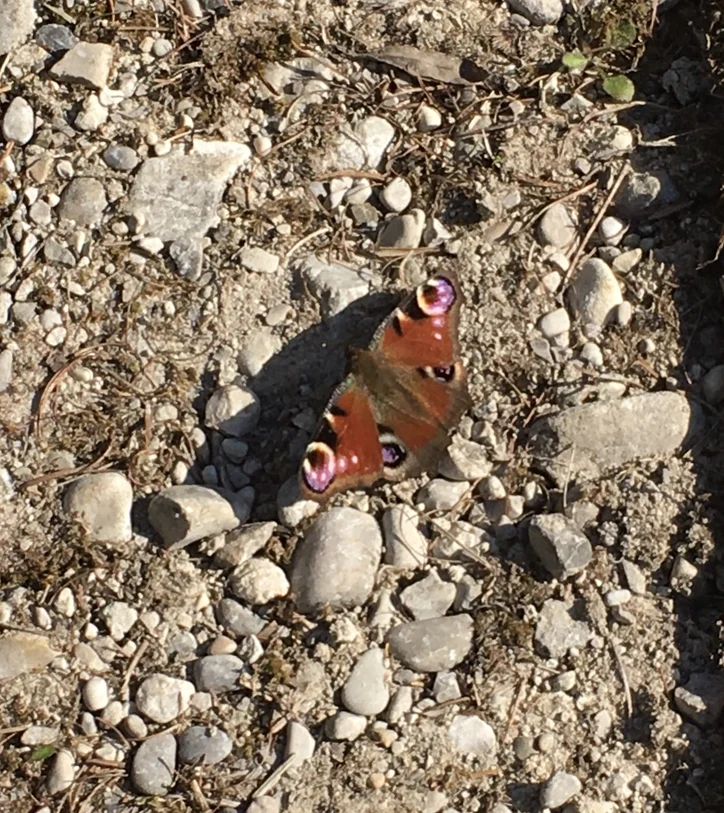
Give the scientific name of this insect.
Aglais io
